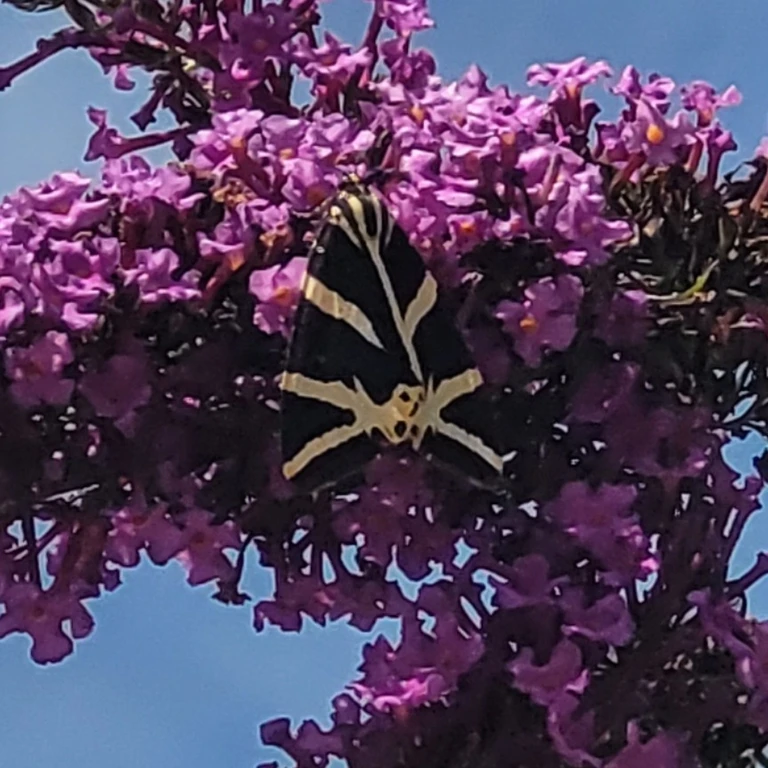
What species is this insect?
Euplagia quadripunctaria
